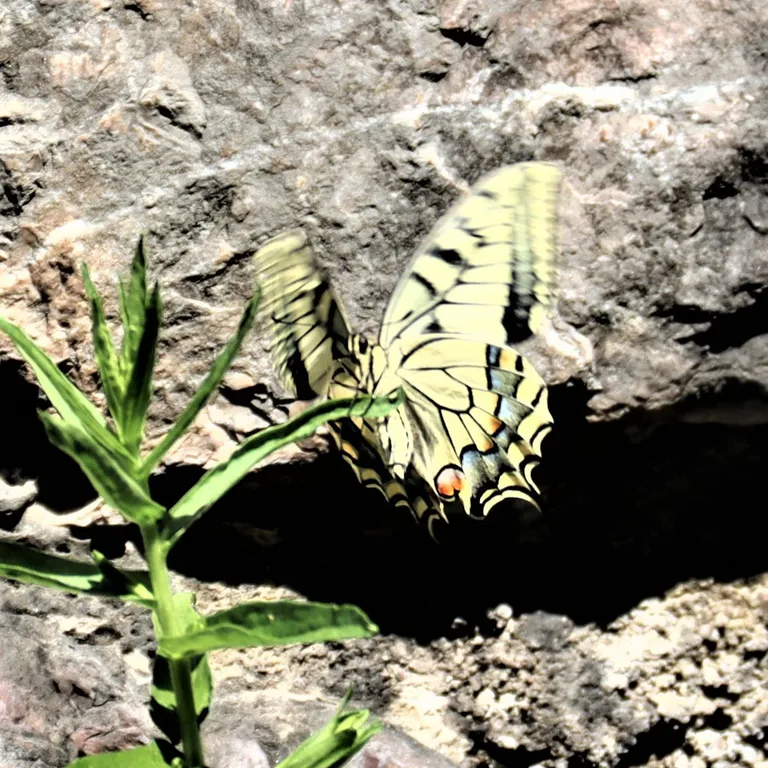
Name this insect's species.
Papilio machaon
